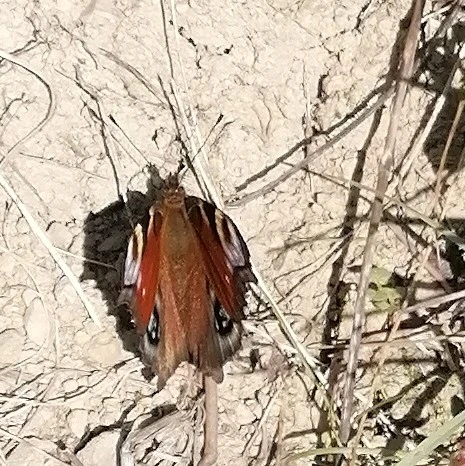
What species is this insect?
Aglais io
